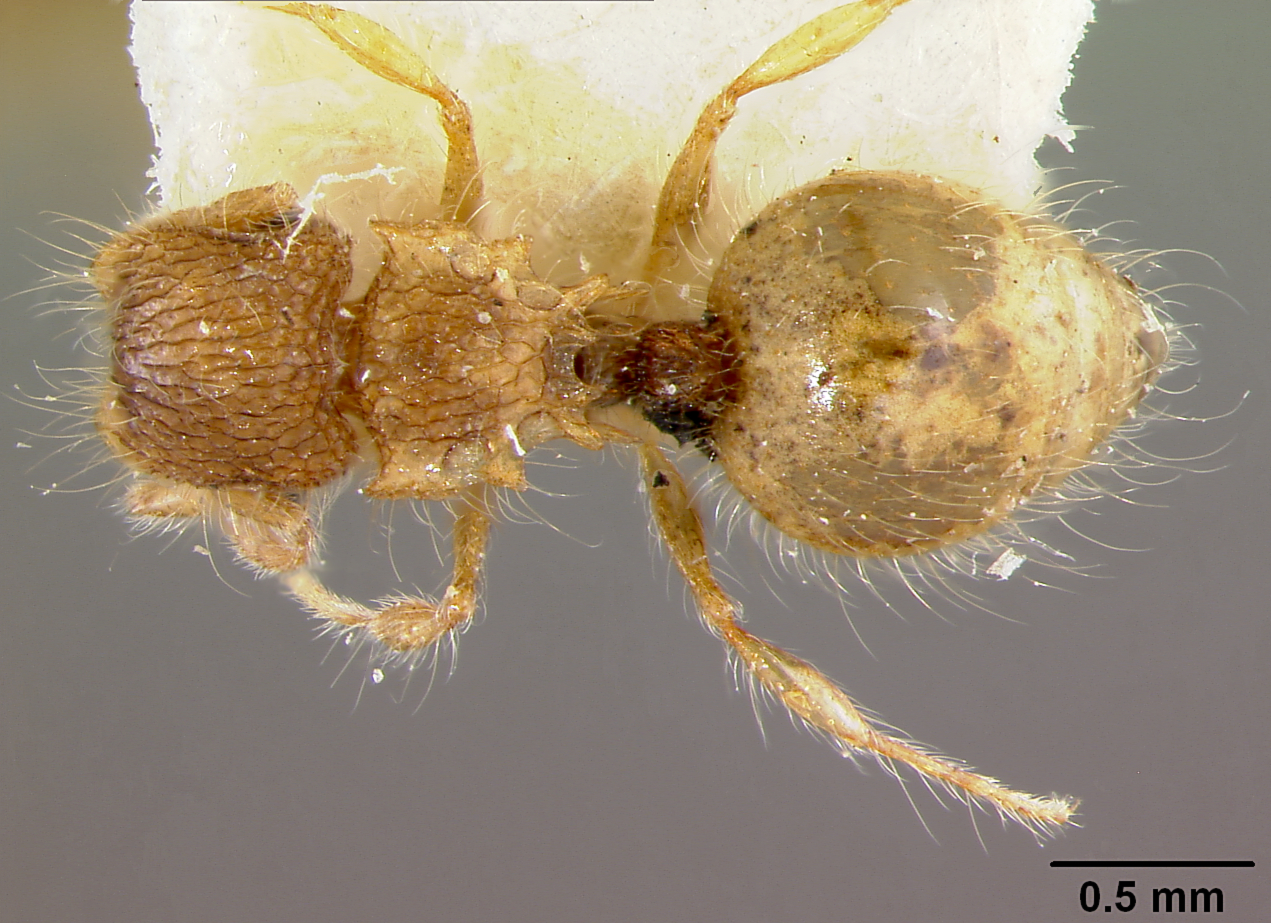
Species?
Meranoplus hirsutus
